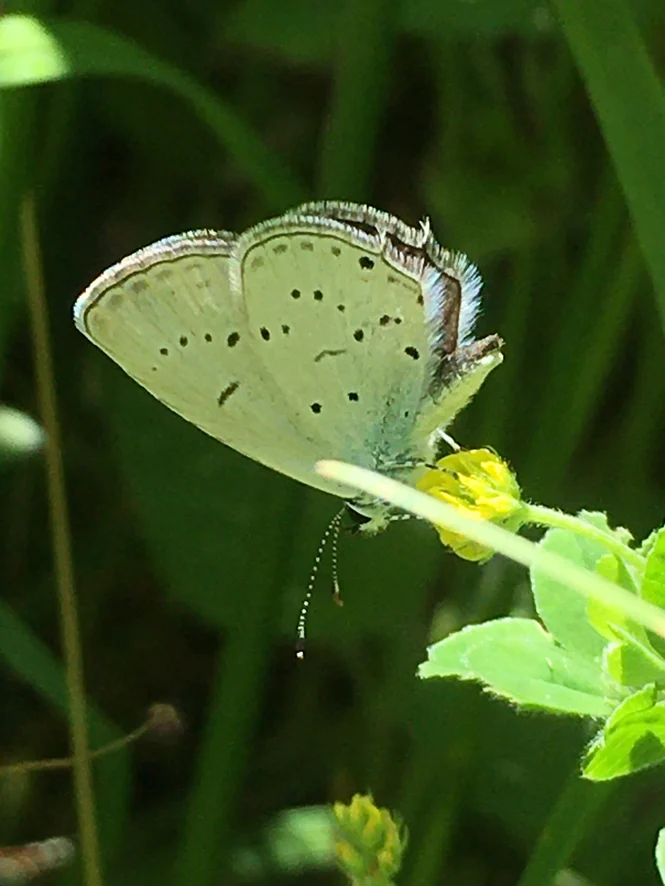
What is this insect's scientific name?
Cupido decolorata (also Elkalyce decolorata)
